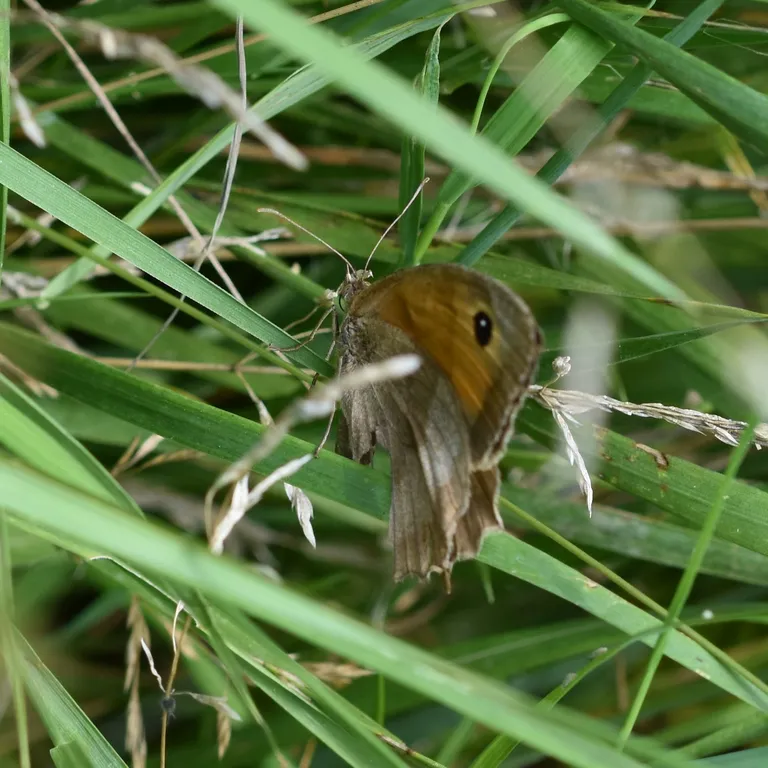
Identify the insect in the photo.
Maniola jurtina
